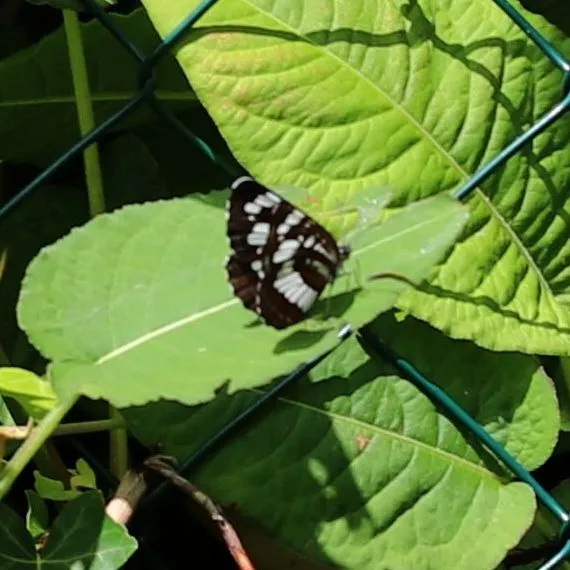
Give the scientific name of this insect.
Neptis rivularis
